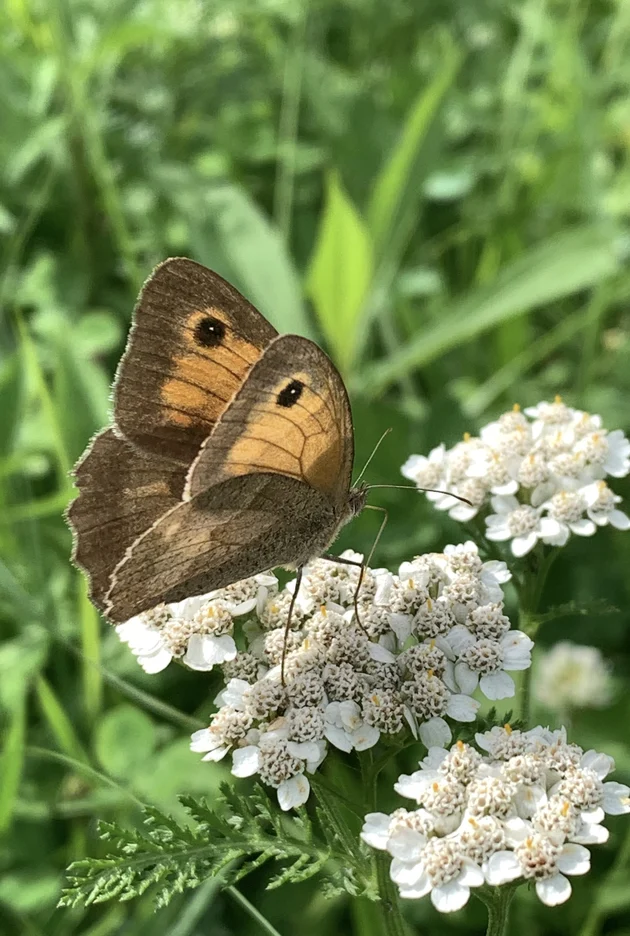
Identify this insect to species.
Maniola jurtina
